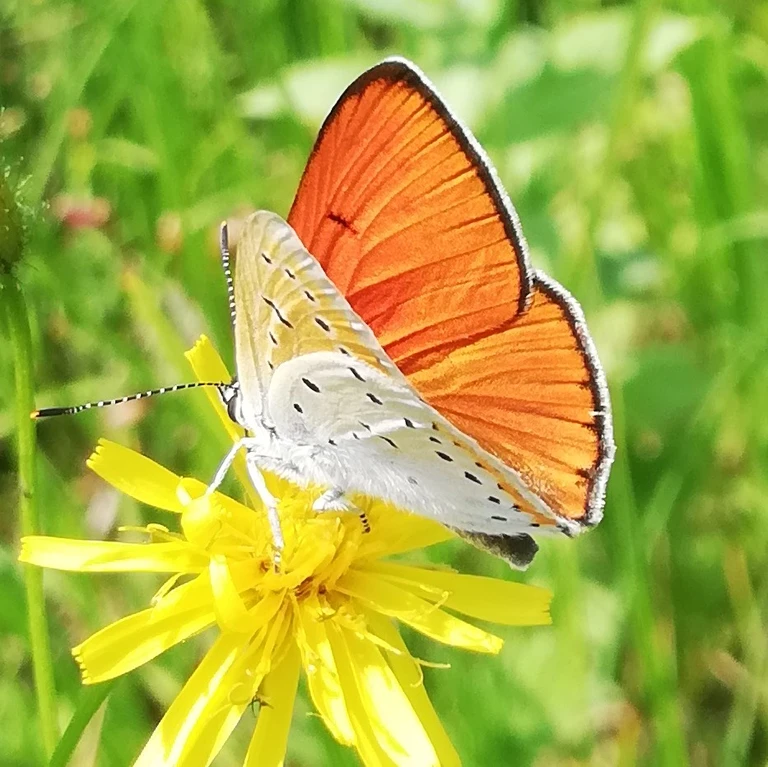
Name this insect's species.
Lycaena dispar
